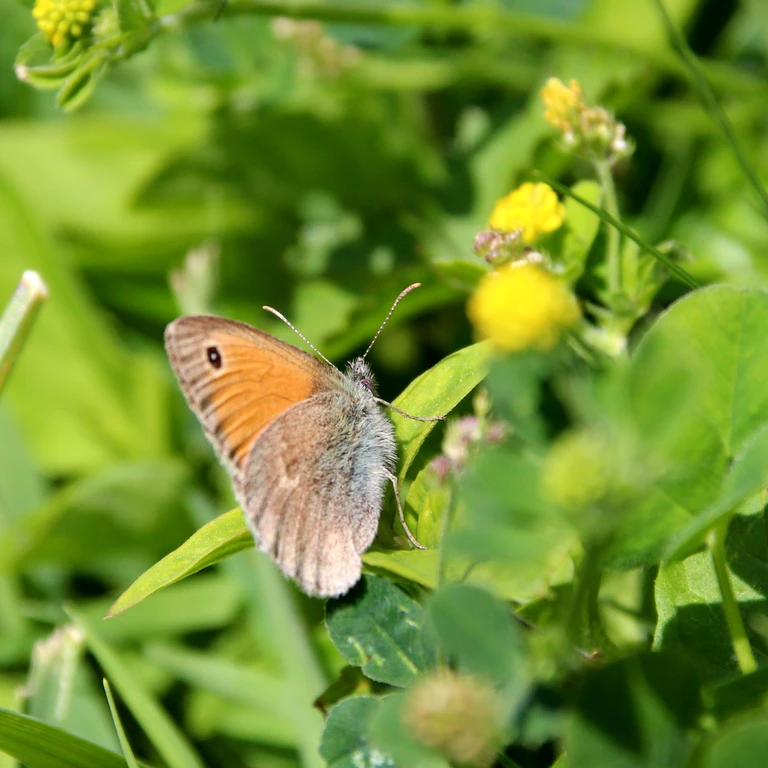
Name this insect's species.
Coenonympha pamphilus
